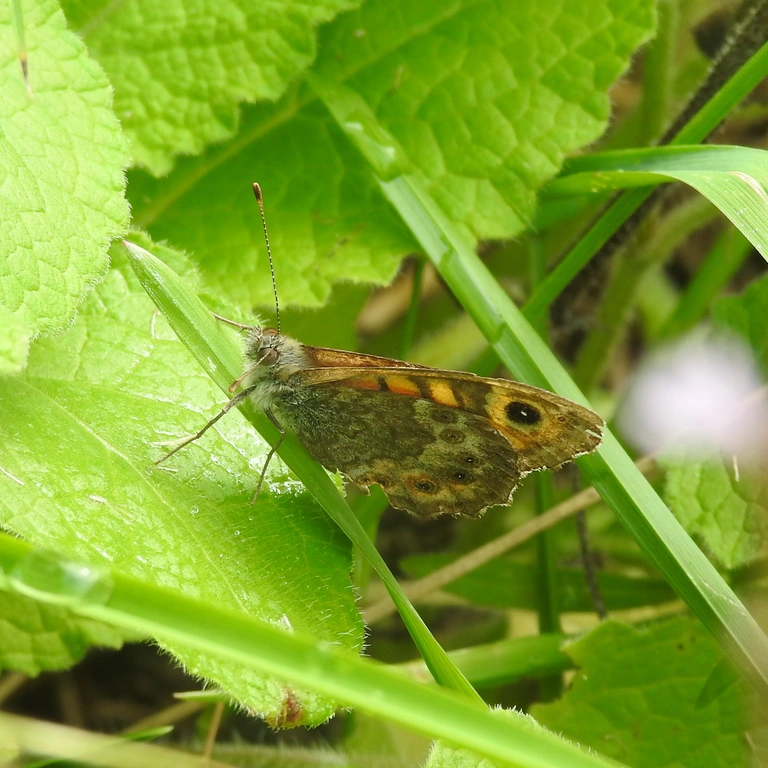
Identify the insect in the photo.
Lasiommata megera (also Pararge megera)
